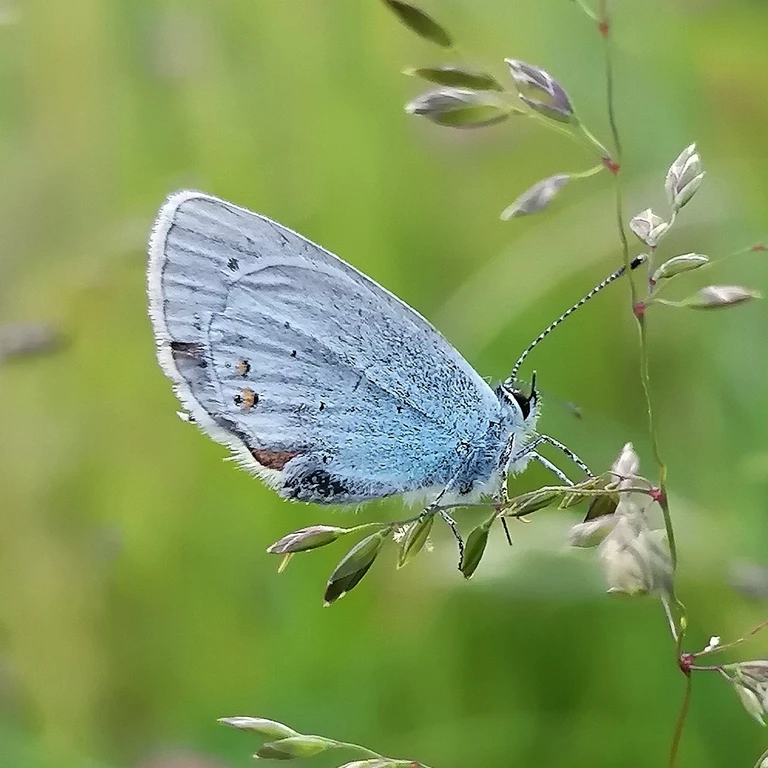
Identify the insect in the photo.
Cupido argiades (also Elkalyce argiades)
